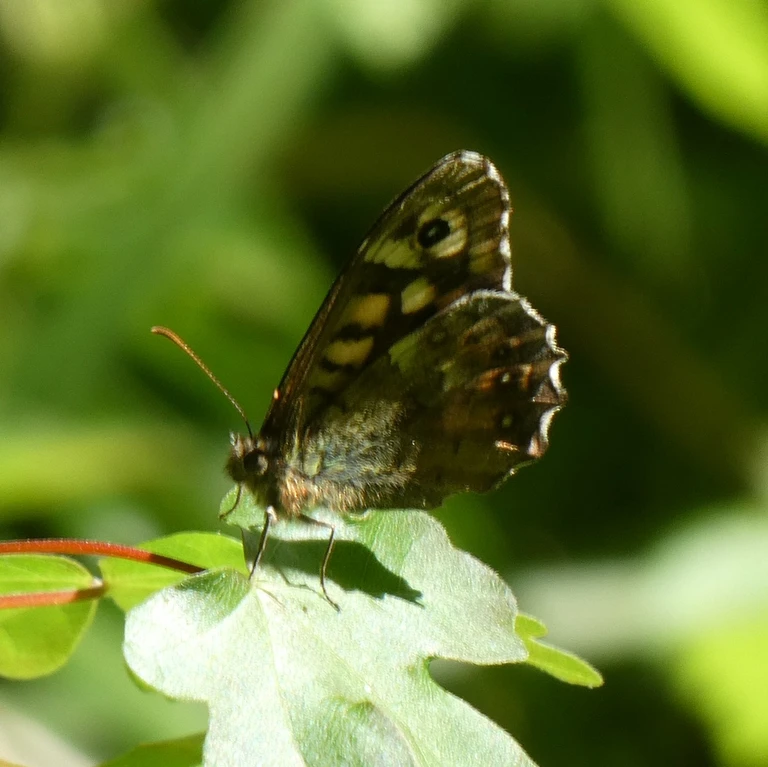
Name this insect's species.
Pararge aegeria
